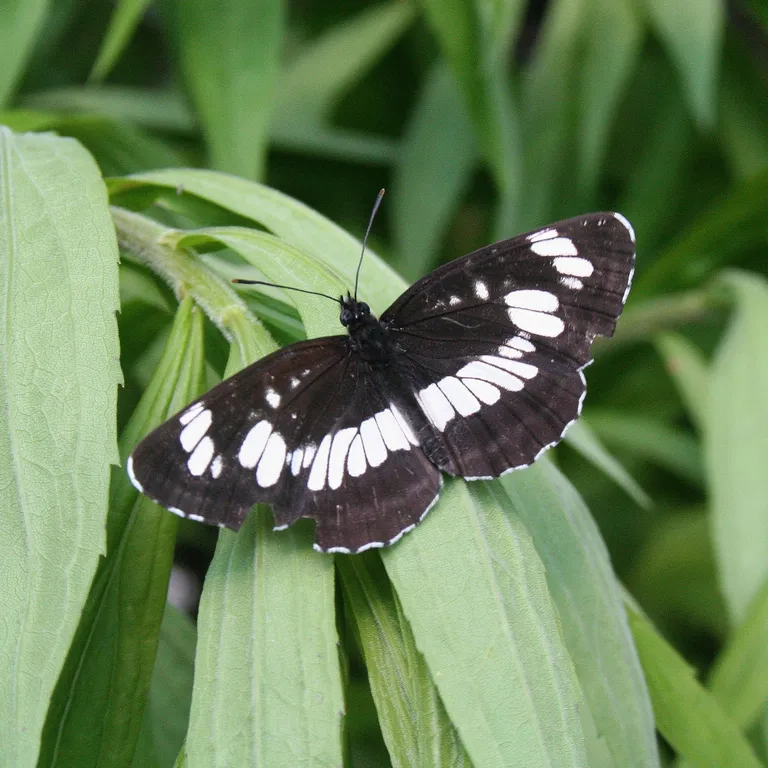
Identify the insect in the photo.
Neptis rivularis
